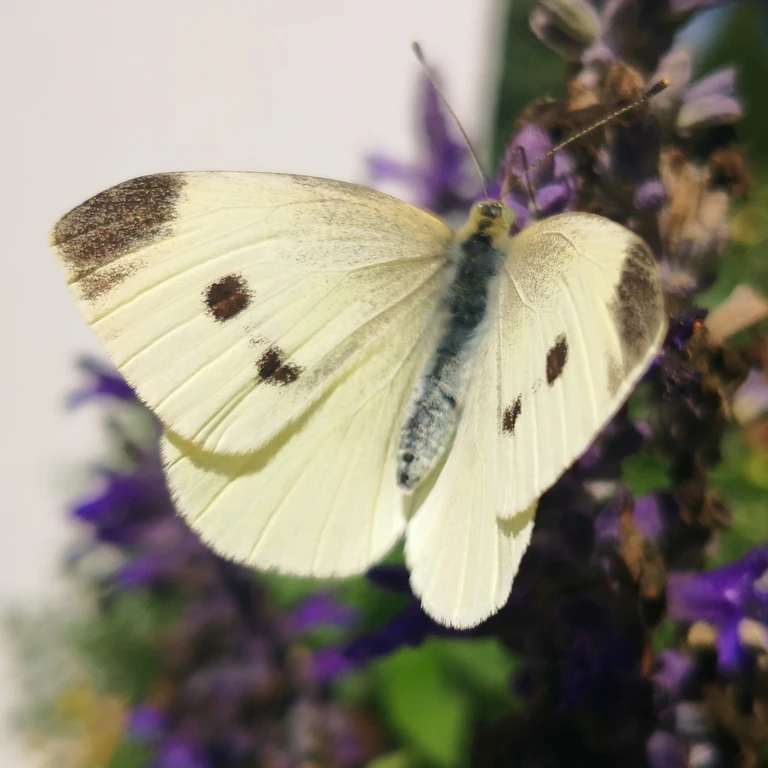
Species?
Pieris rapae
